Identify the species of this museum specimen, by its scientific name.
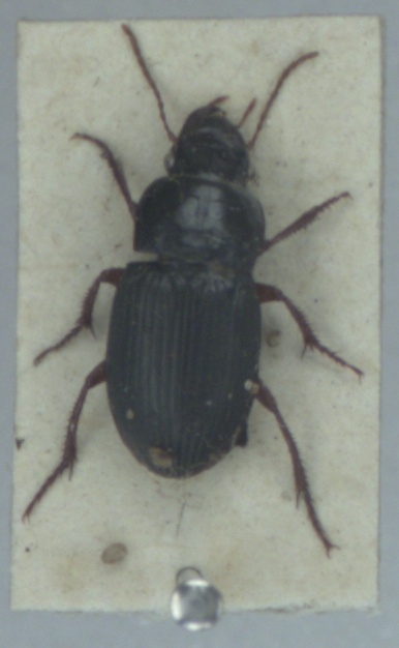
Harpalus rubripes
